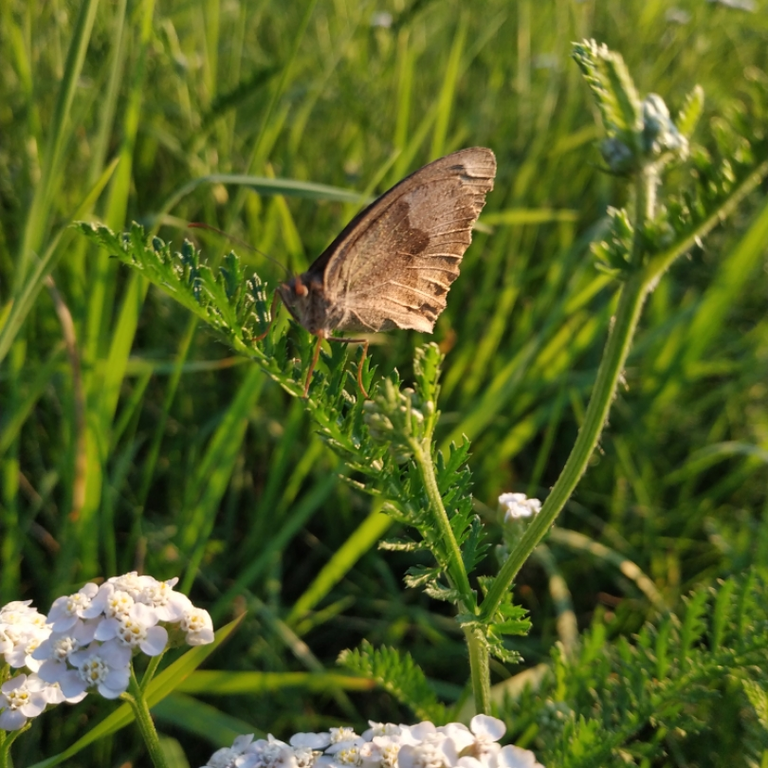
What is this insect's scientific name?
Maniola jurtina
